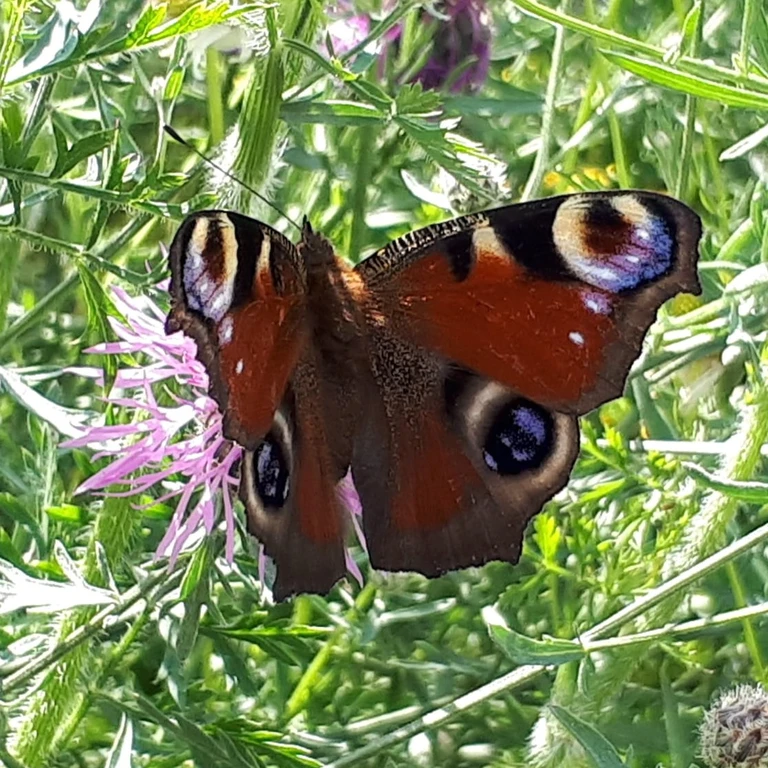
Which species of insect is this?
Aglais io
